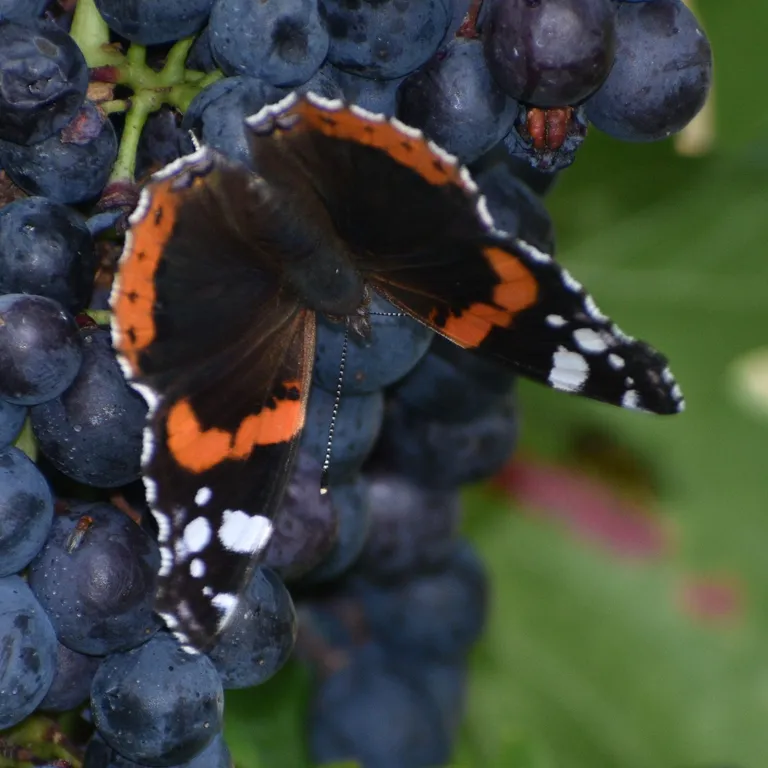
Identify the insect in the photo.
Vanessa atalanta
